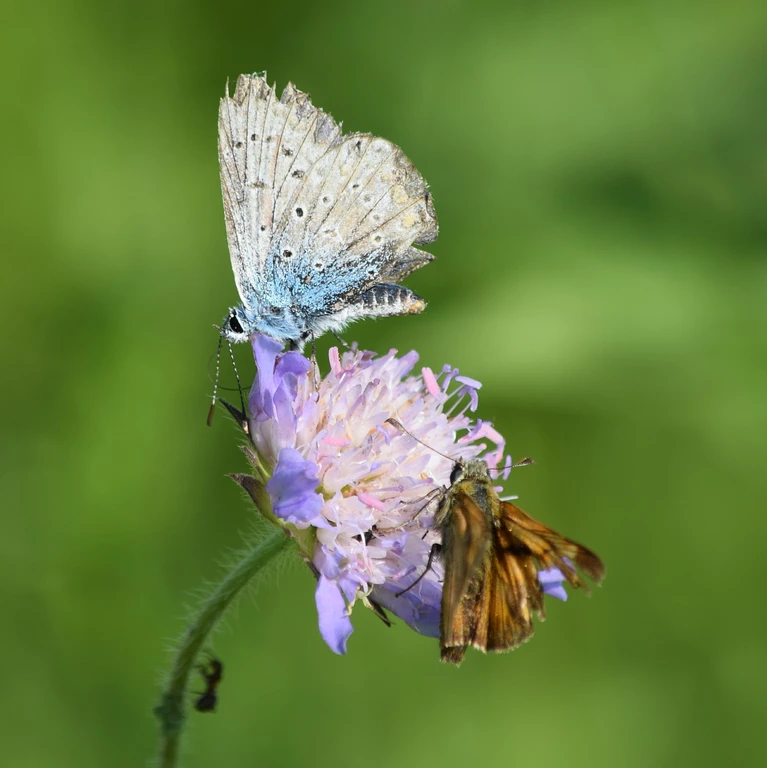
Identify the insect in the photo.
Ochlodes sylvanus (also Ochlodes venata)
